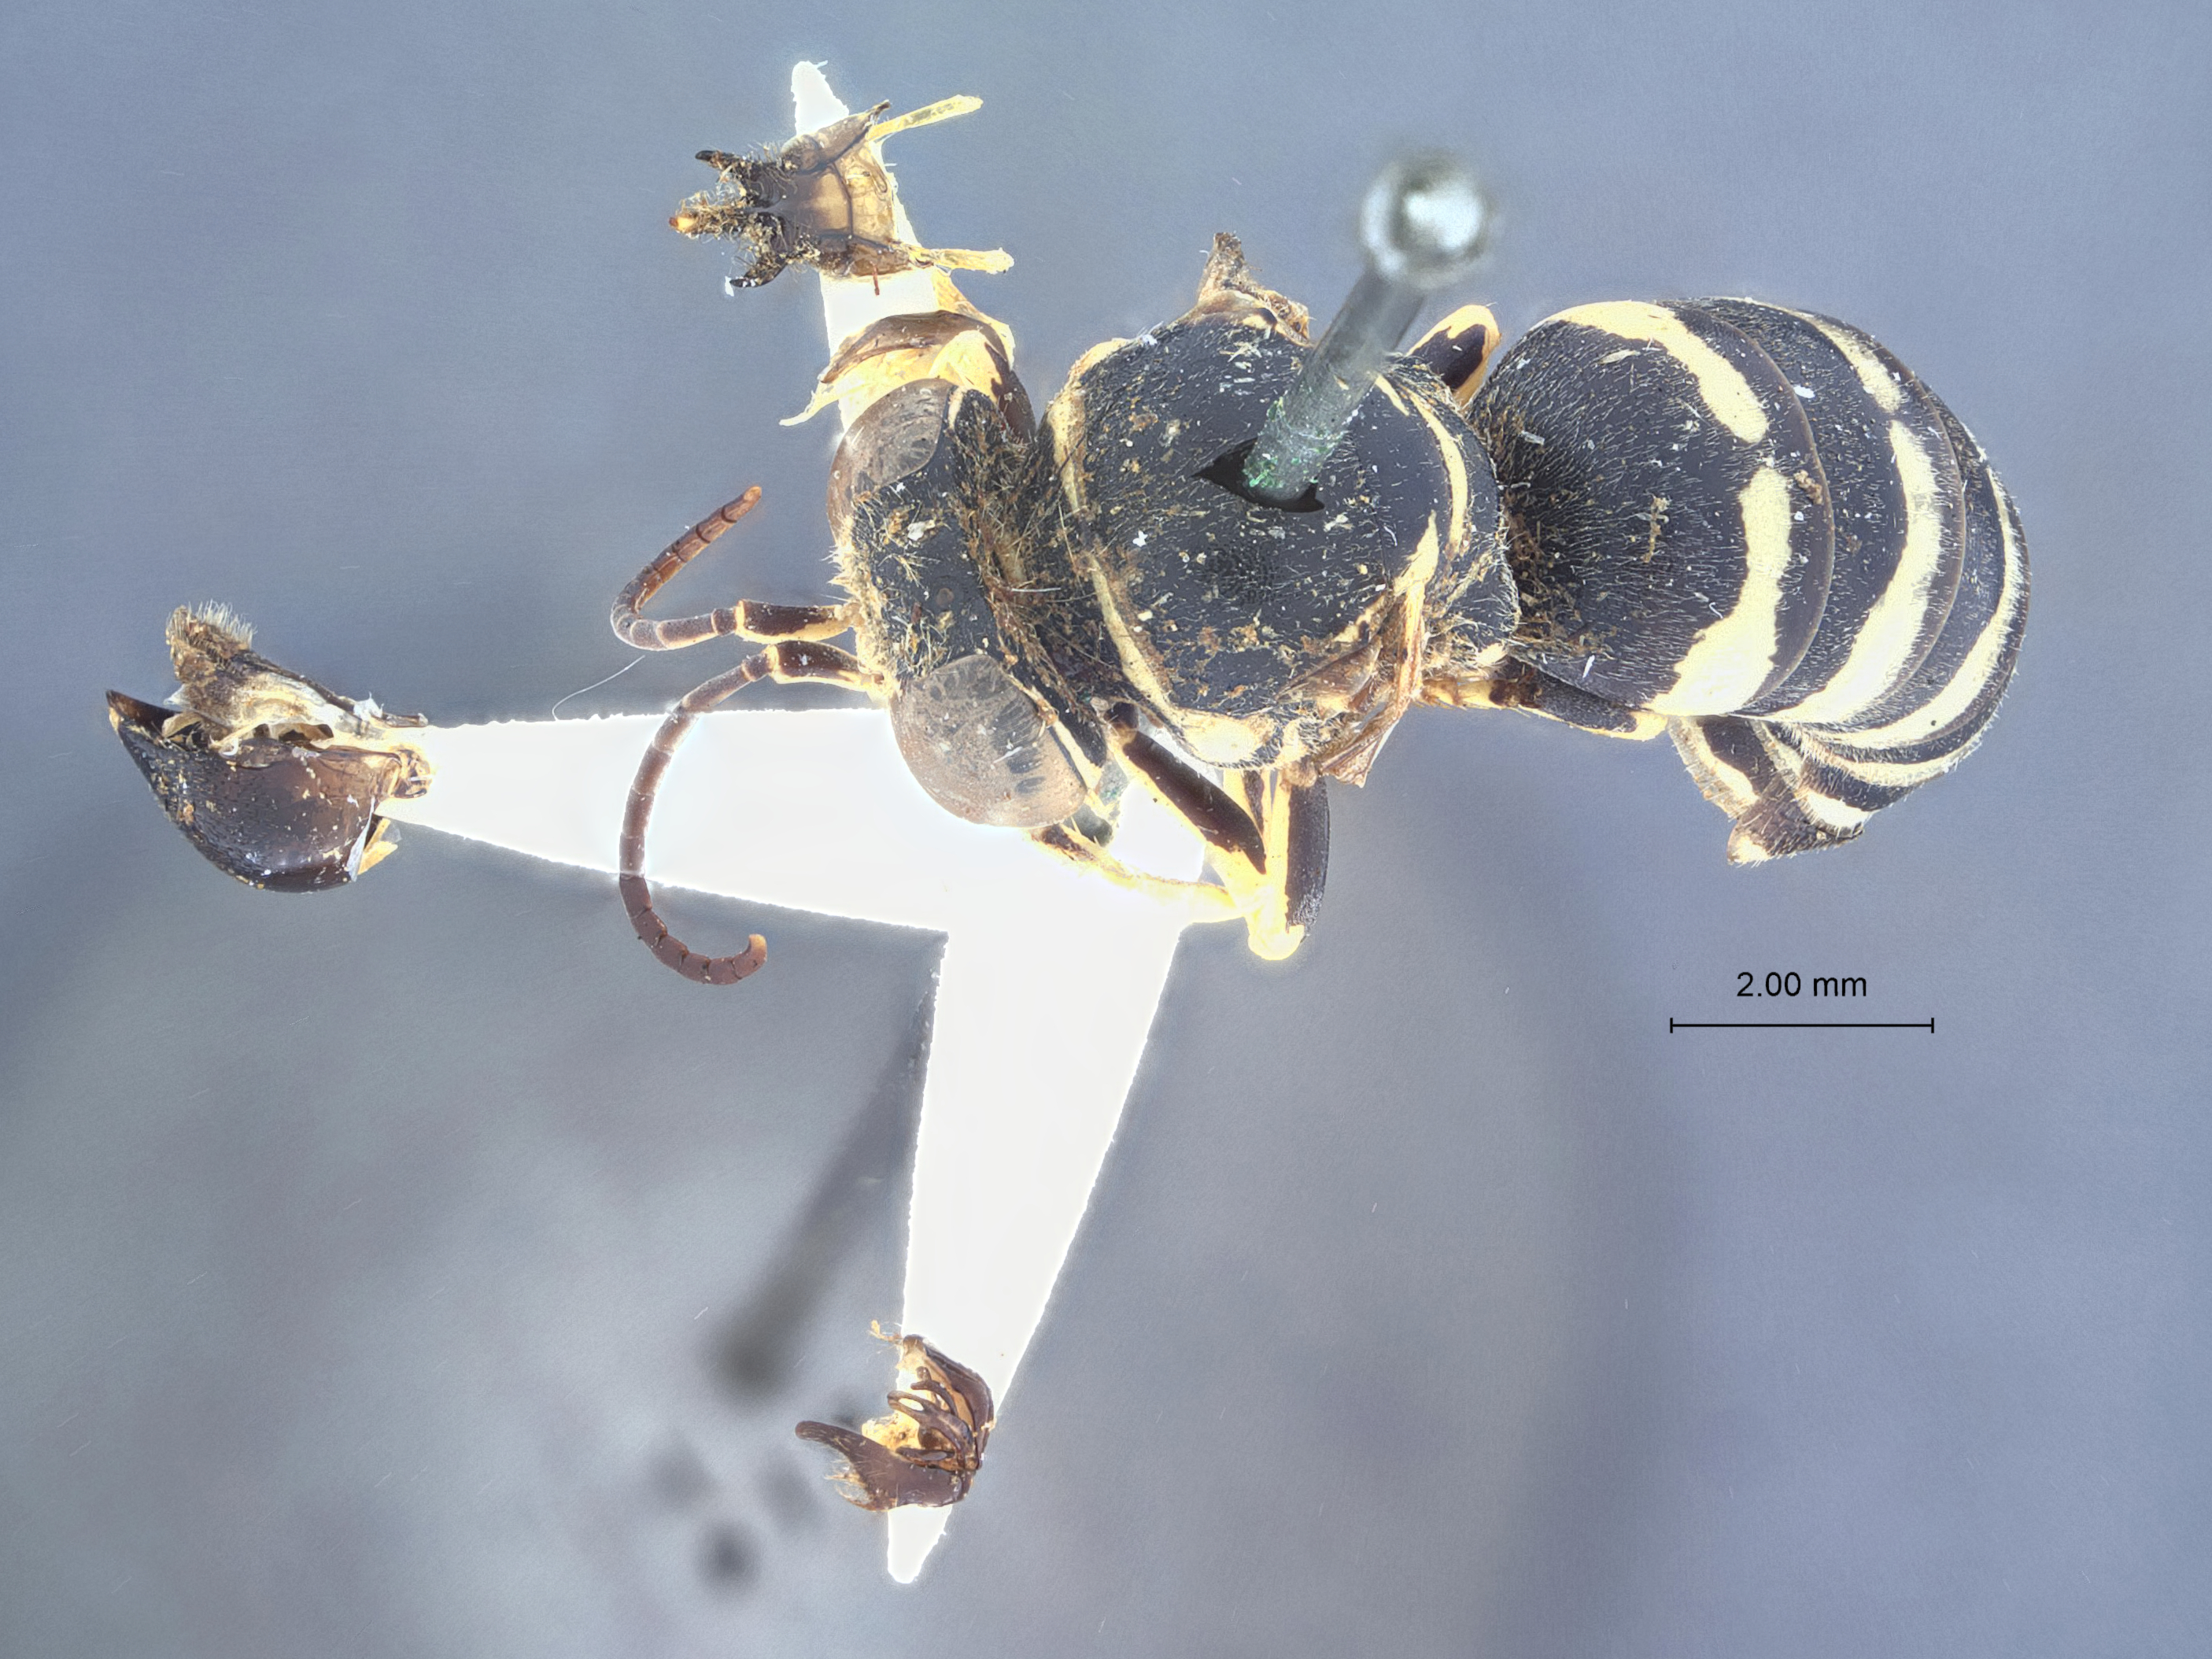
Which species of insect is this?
Monedula femorata
